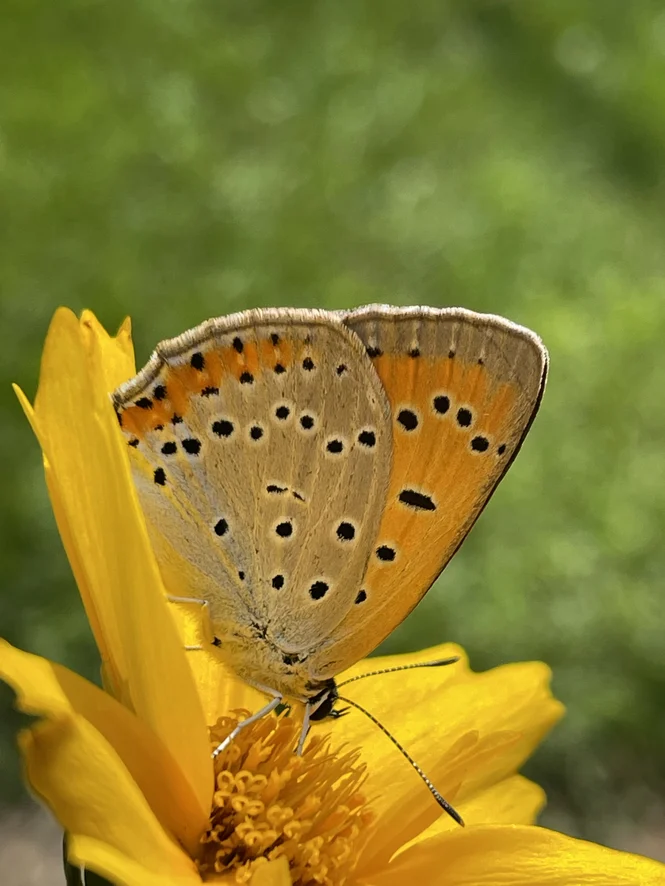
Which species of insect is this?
Lycaena dispar
